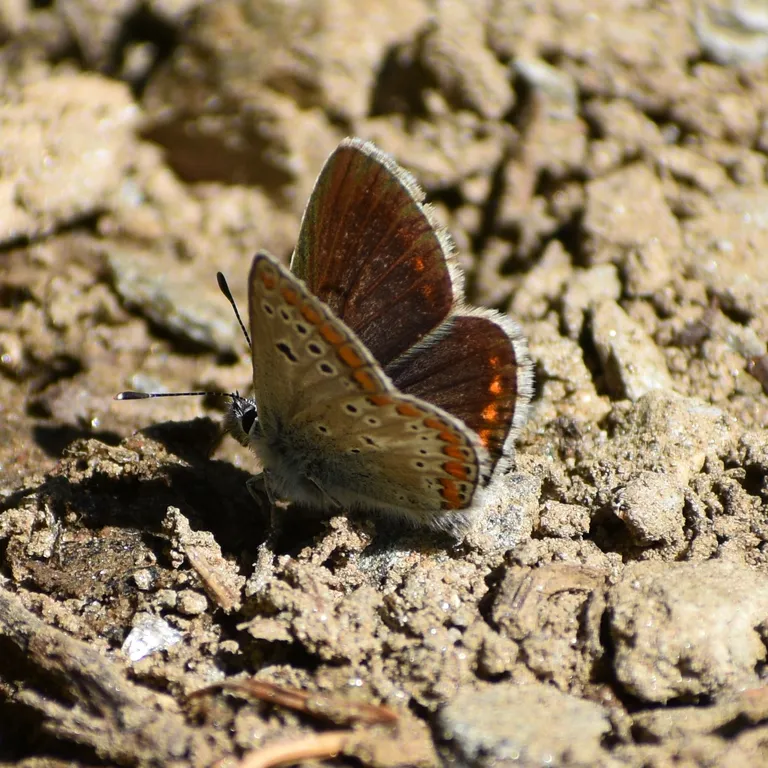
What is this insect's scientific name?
Aricia agestis/artaxerxes
